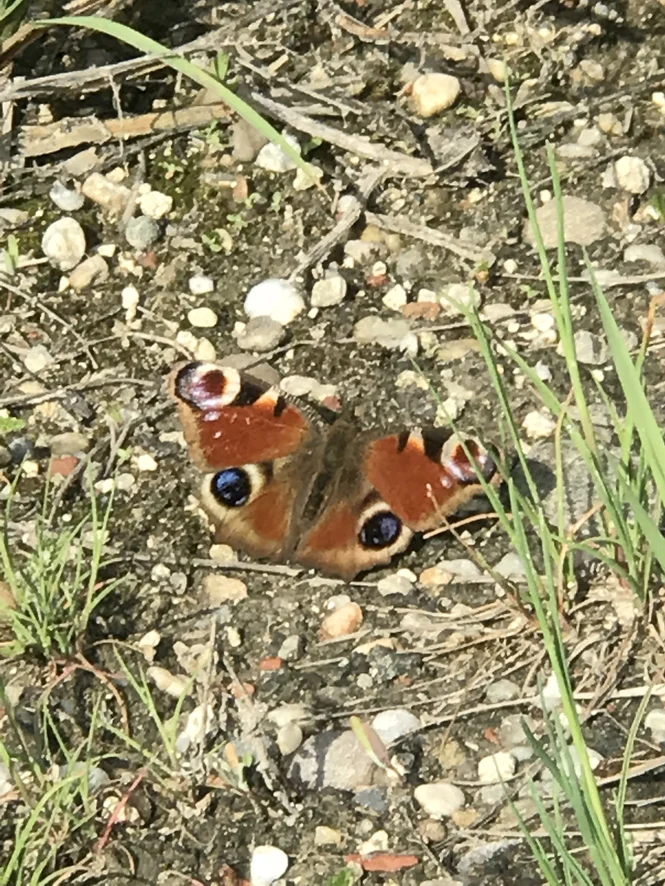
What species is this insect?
Aglais io
